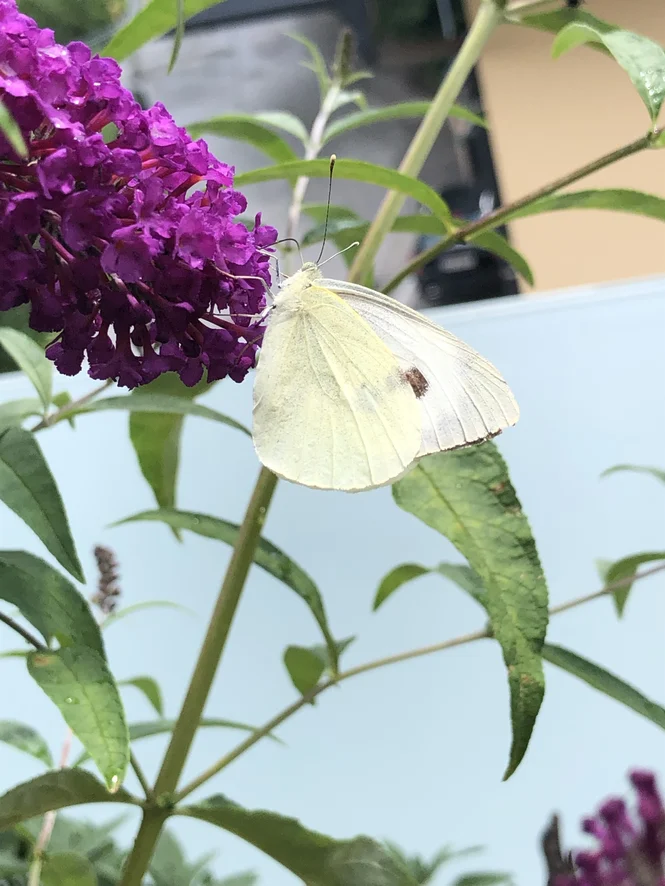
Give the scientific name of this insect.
Pieris brassicae
